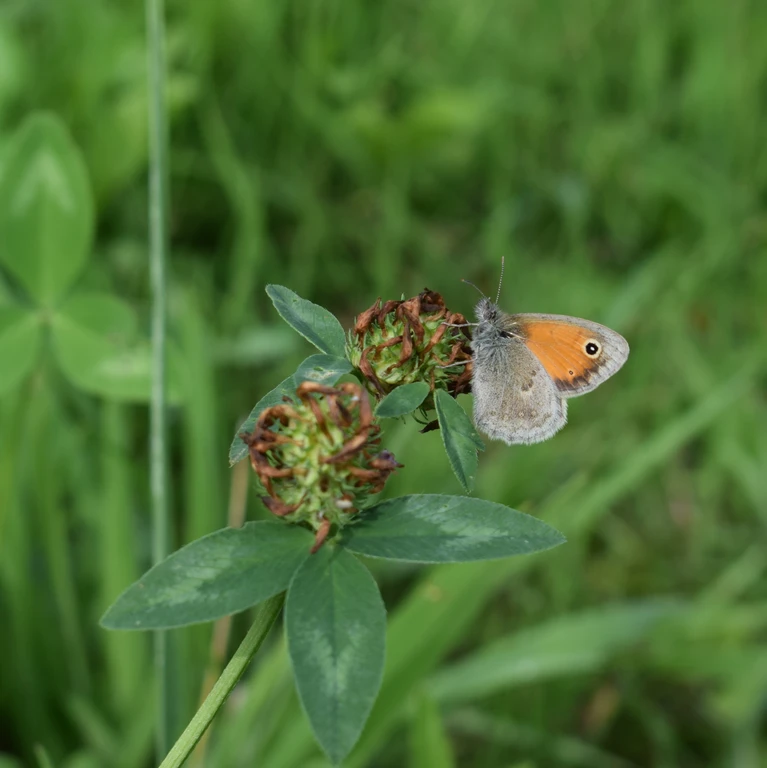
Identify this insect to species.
Coenonympha pamphilus
